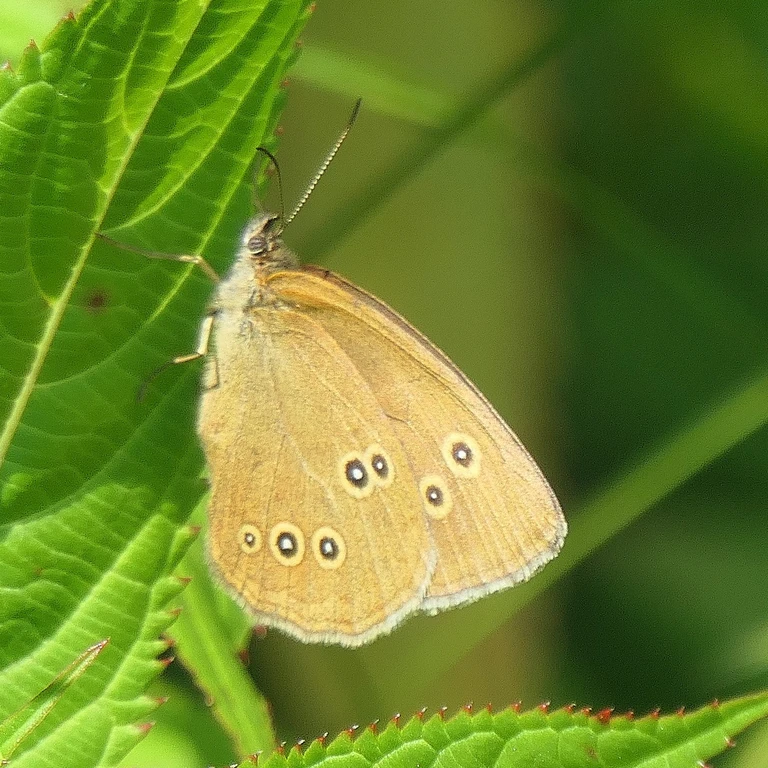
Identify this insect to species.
Aphantopus hyperantus
